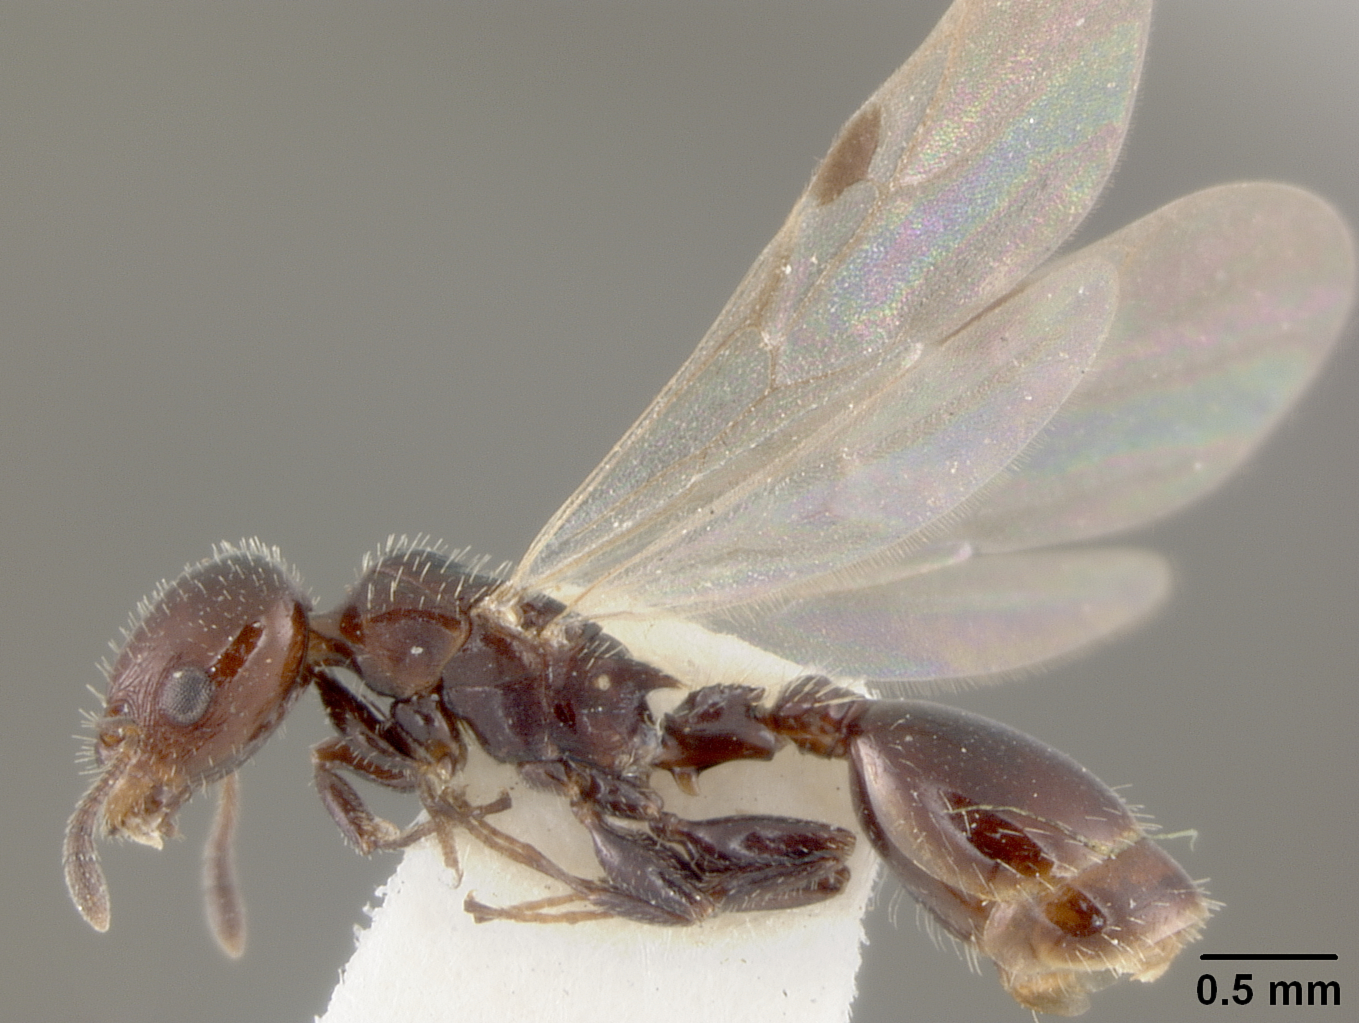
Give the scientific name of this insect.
Leptothorax tonsuratus
